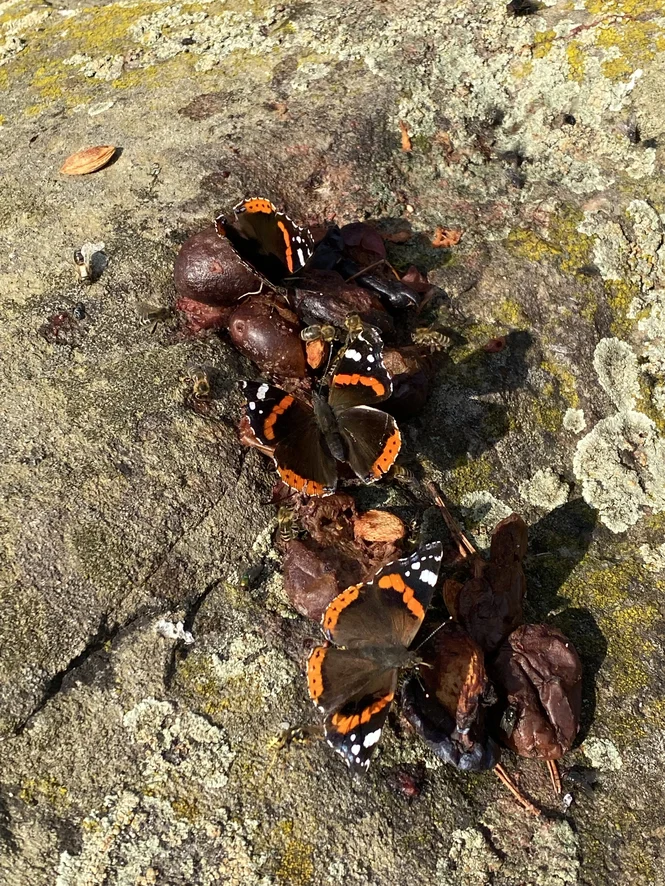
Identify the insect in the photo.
Vanessa atalanta
